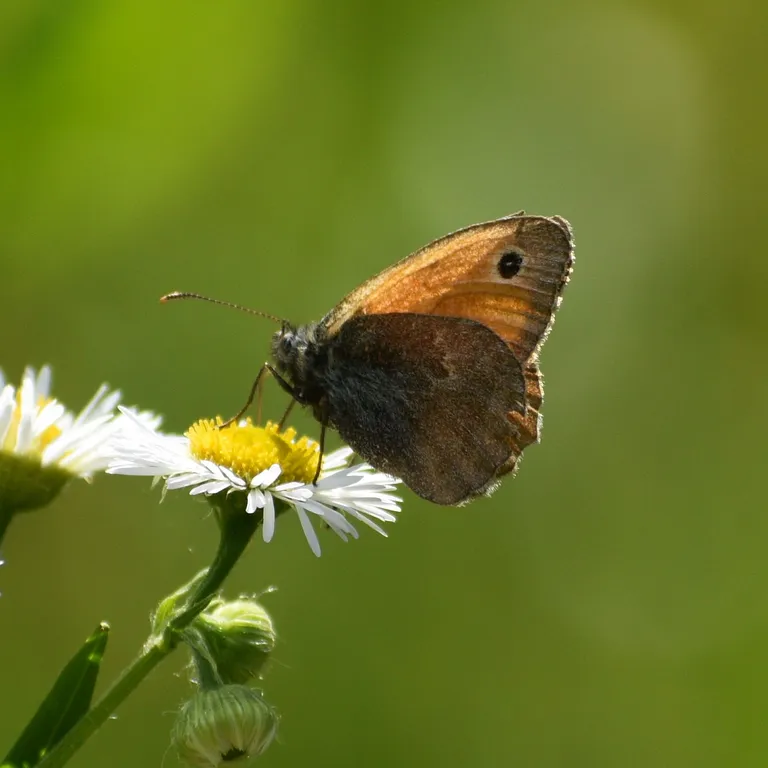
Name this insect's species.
Coenonympha pamphilus
